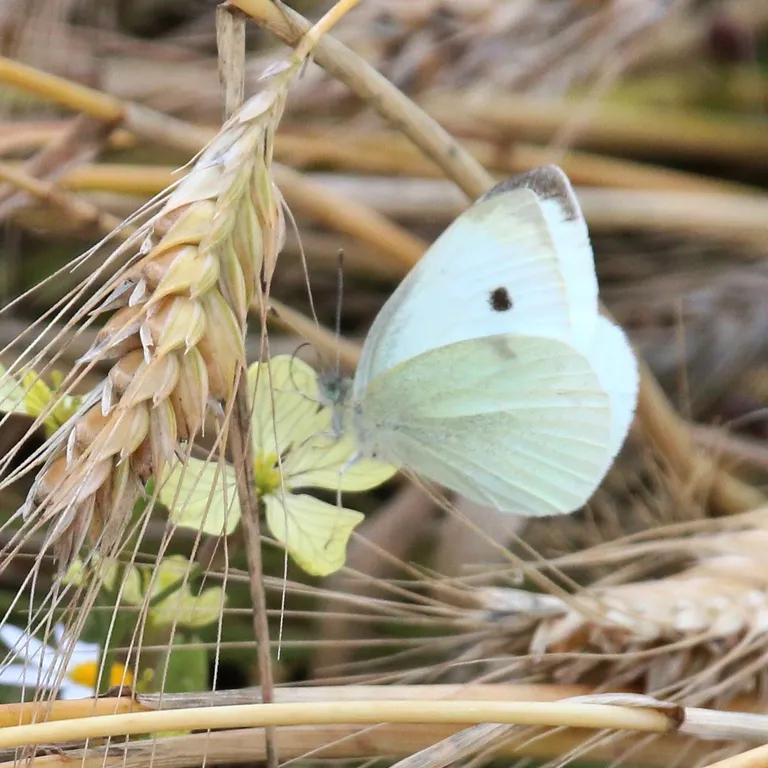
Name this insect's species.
Pieris rapae
